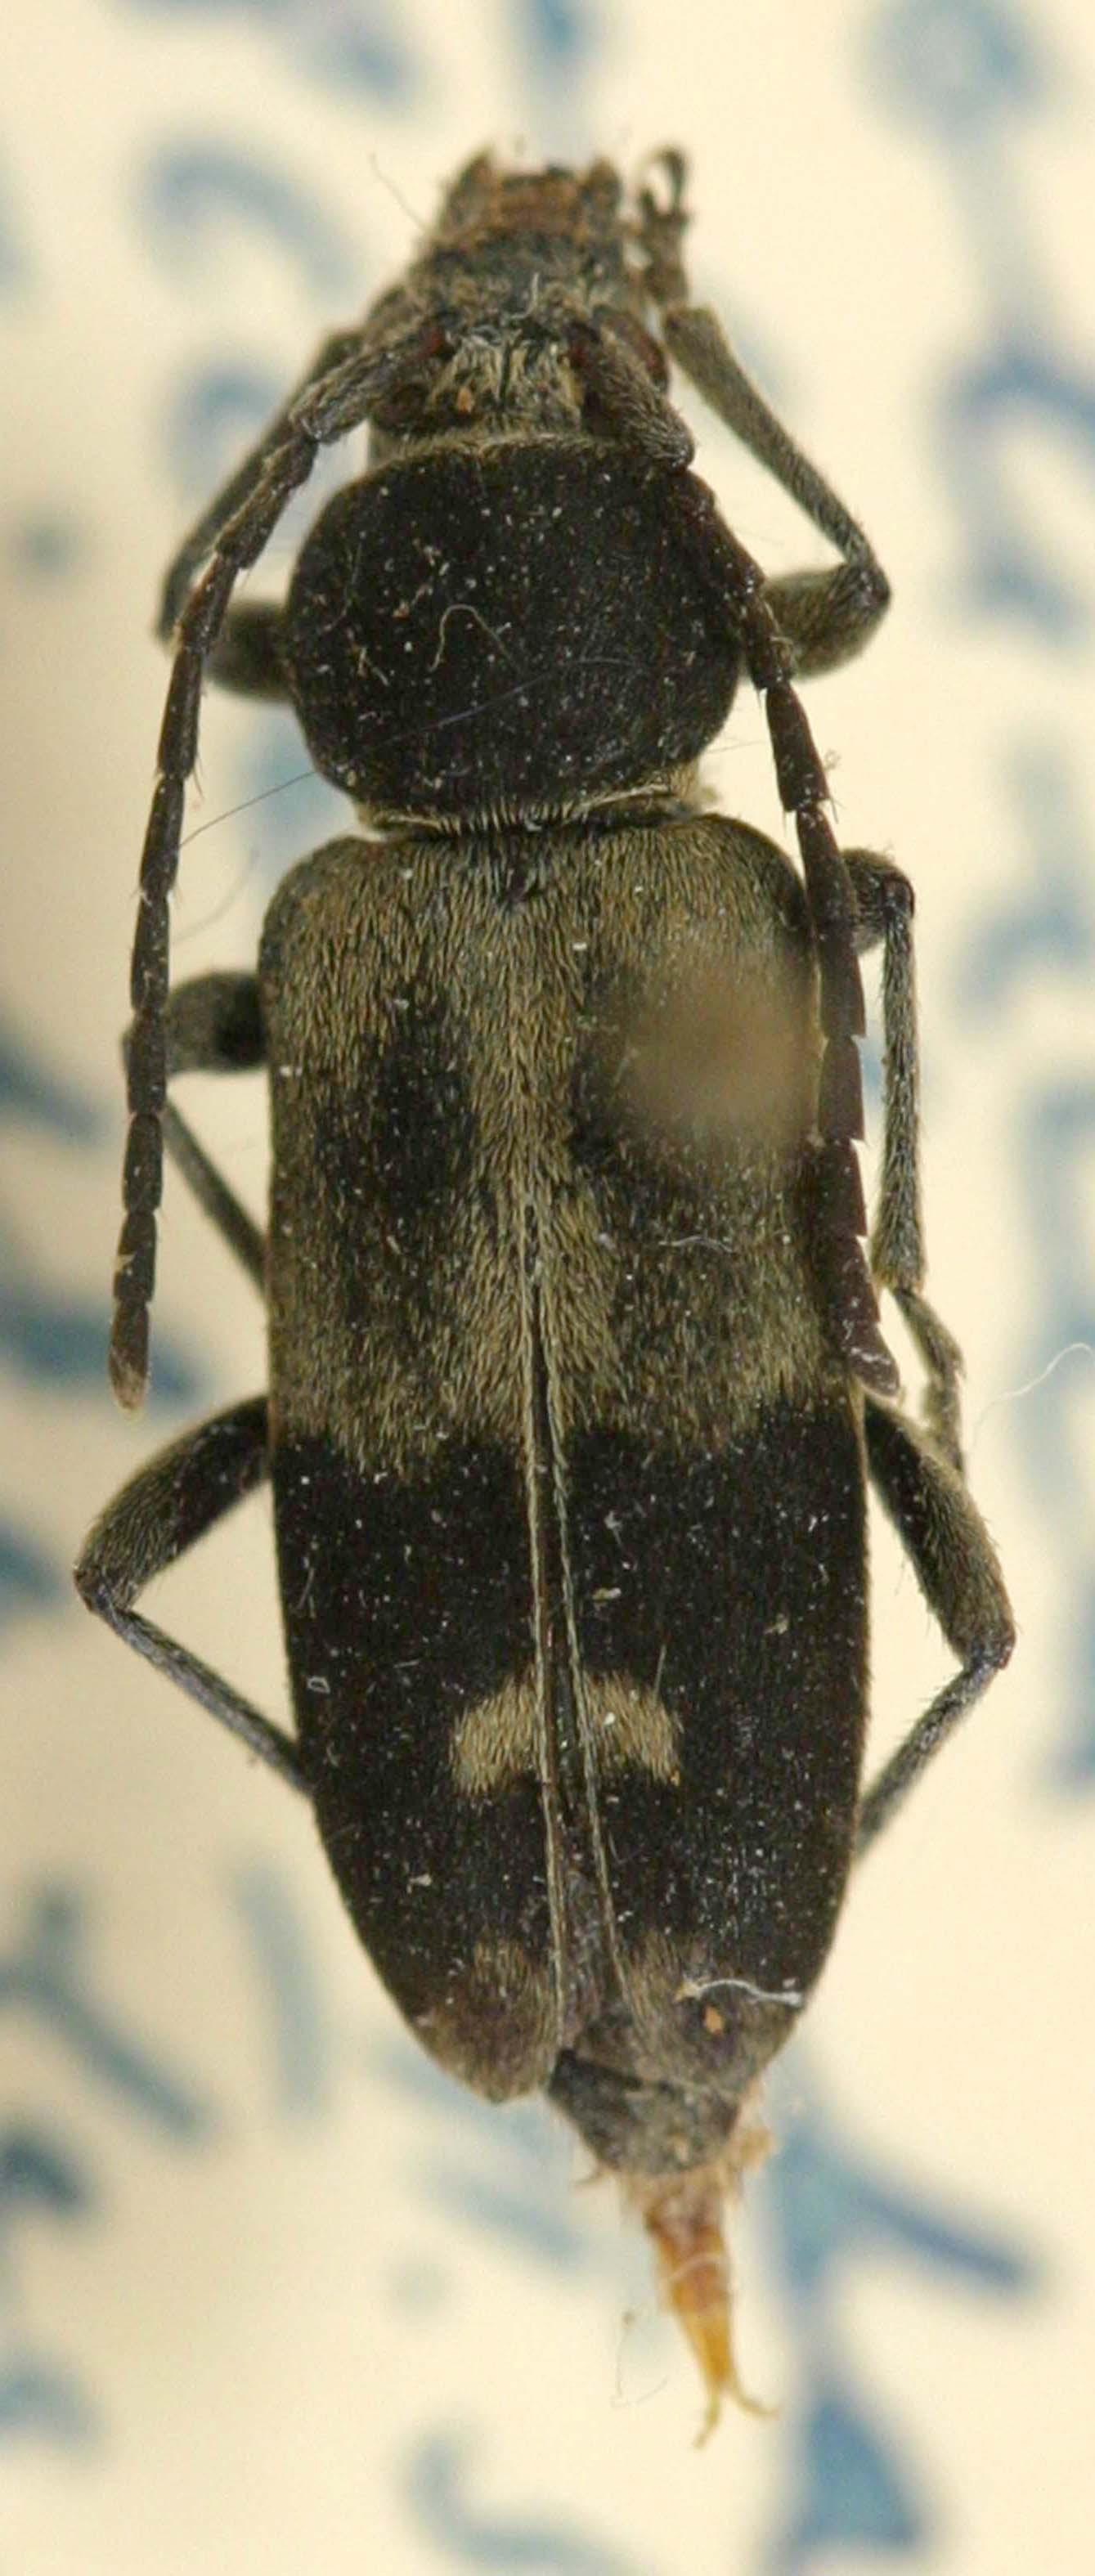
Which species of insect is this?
Megacyllene horioni
